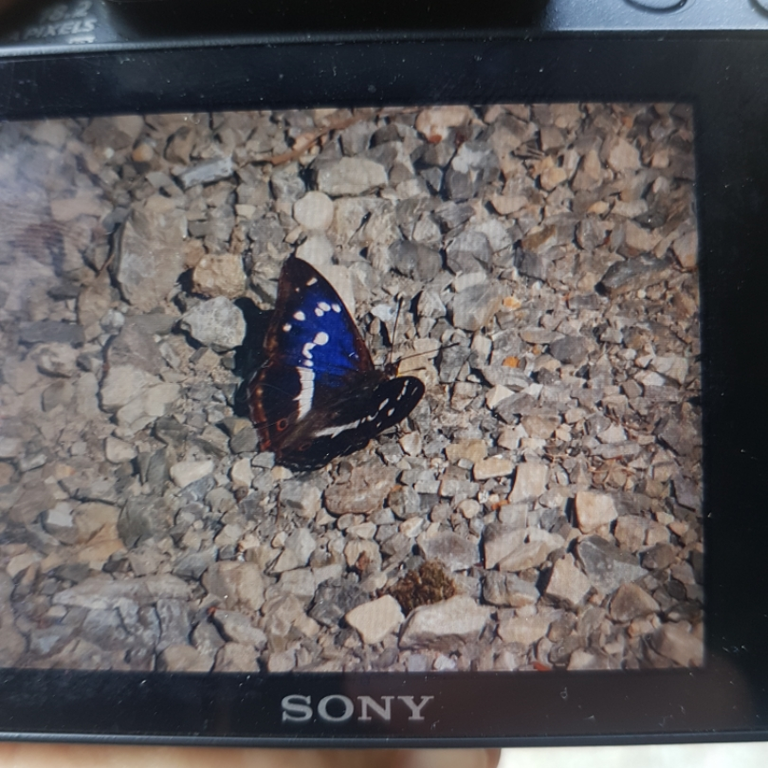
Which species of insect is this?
Apatura iris
